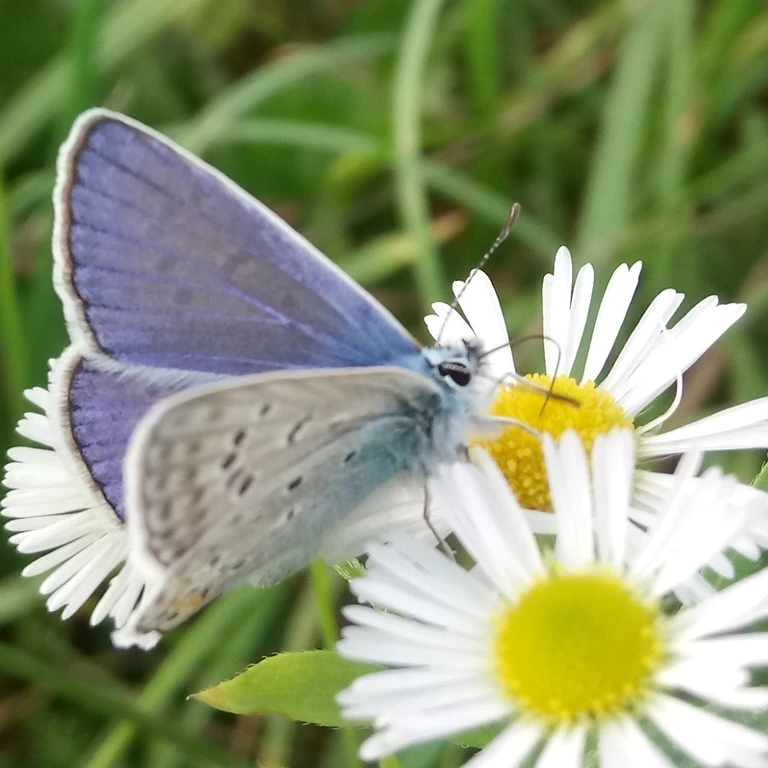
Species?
Polyommatus icarus
